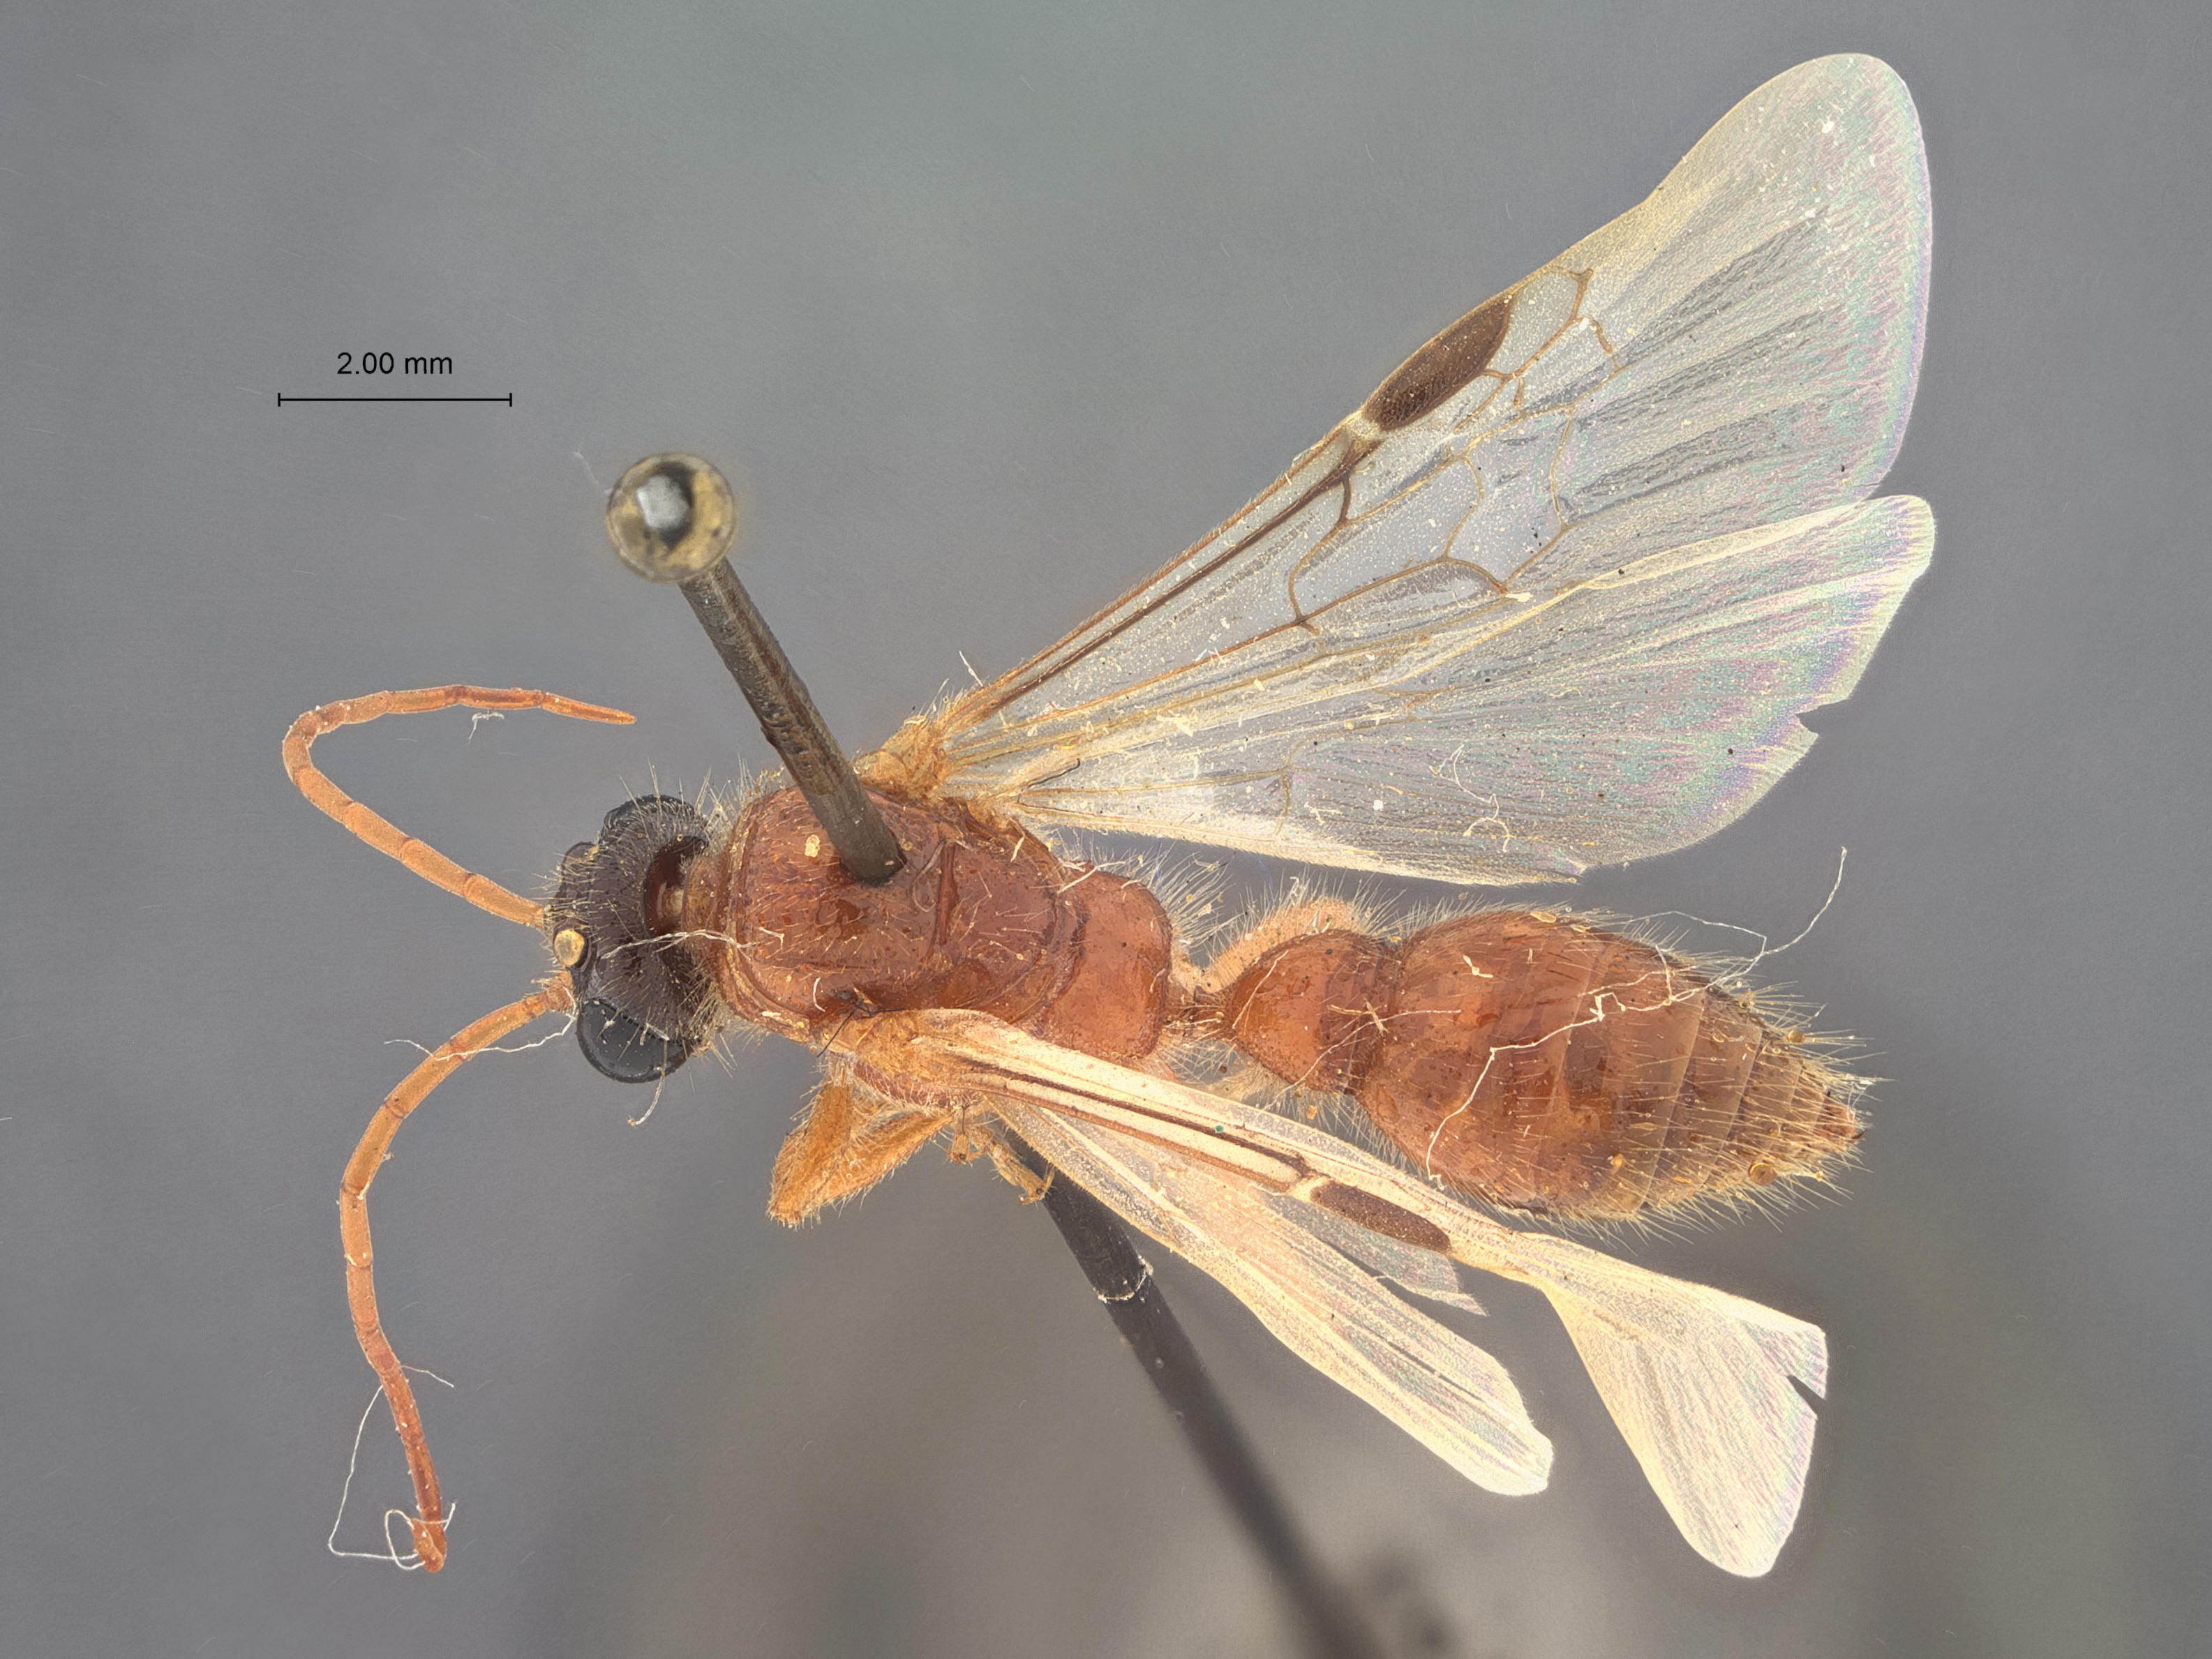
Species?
Brachycistis washingtona
